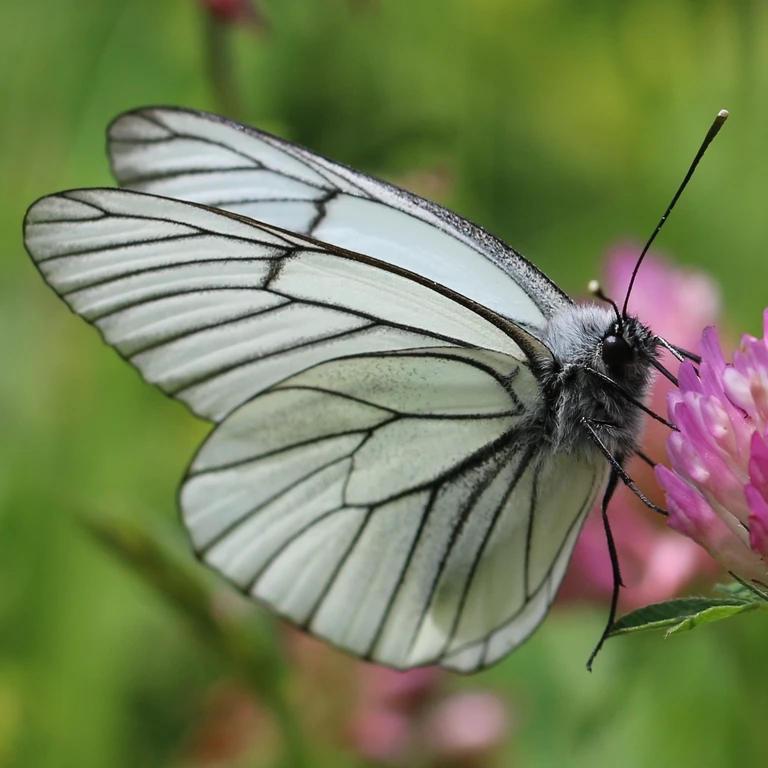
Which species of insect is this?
Aporia crataegi
